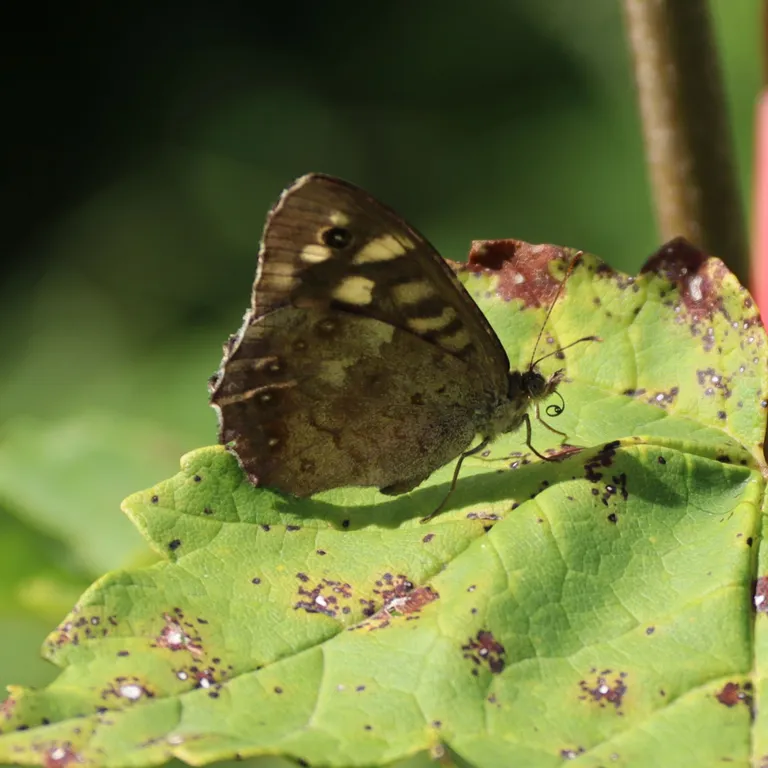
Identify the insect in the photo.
Pararge aegeria
